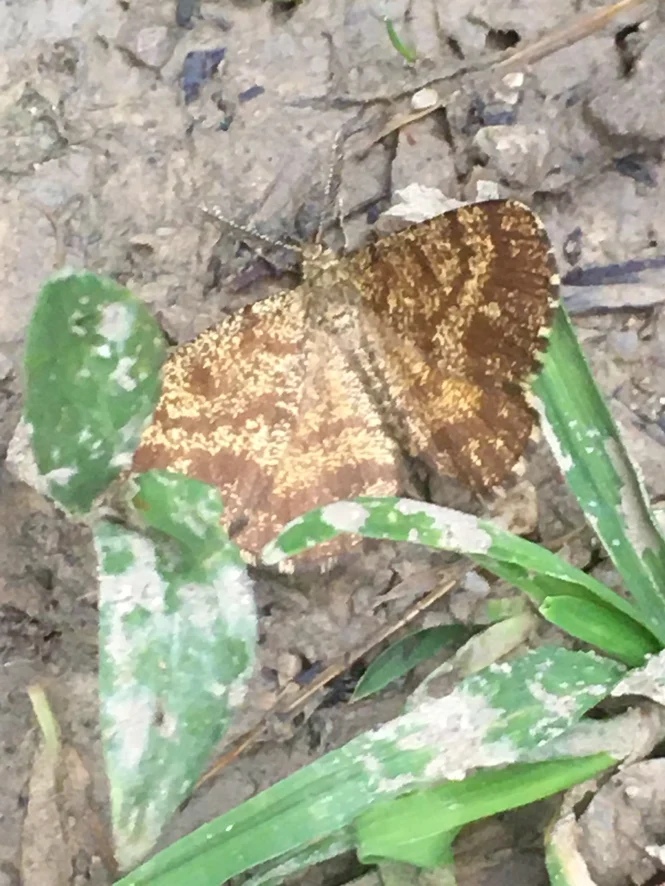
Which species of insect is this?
Ematurga atomaria
